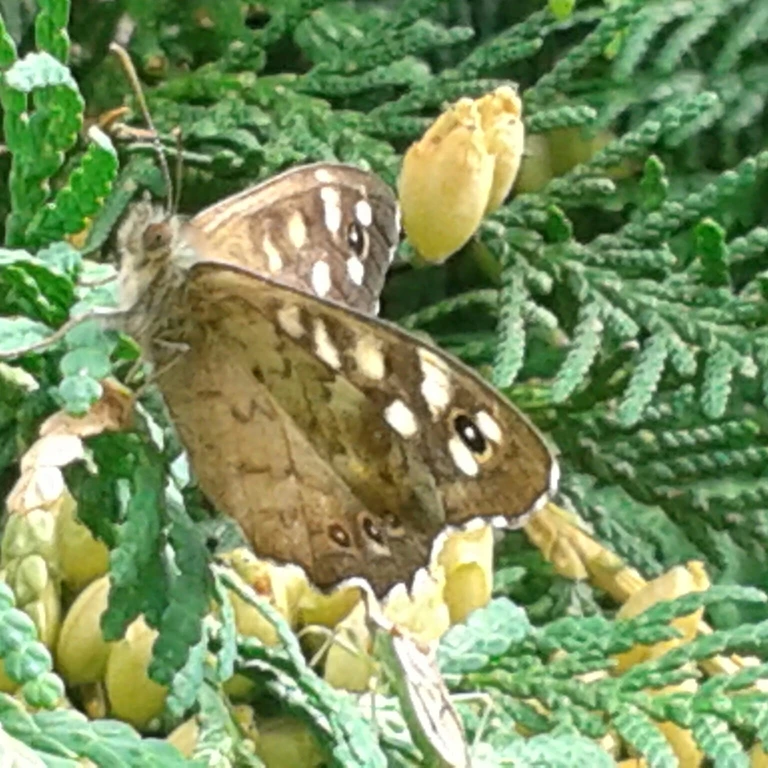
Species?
Pararge aegeria
